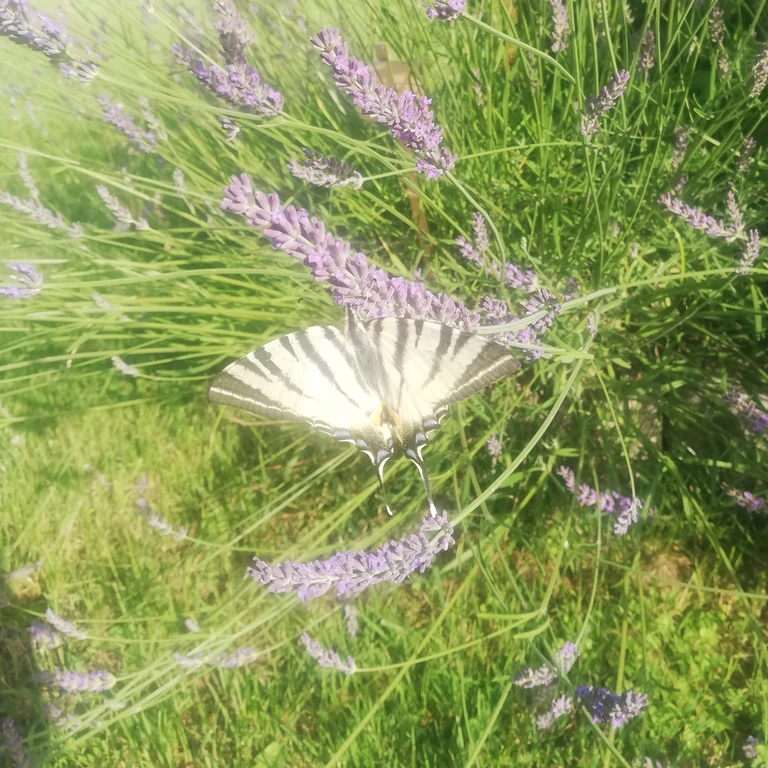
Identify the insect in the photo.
Iphiclides podalirius
